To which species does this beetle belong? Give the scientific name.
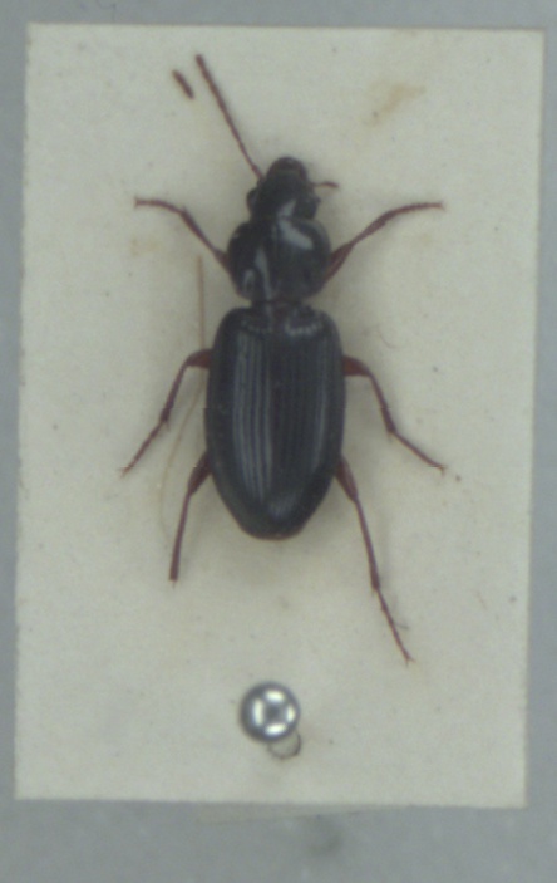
Synuchus vivalis
